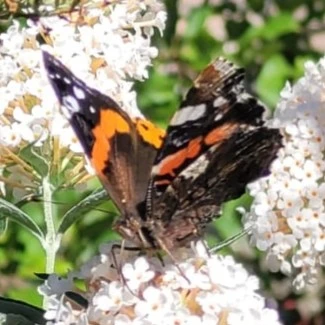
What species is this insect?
Vanessa atalanta
